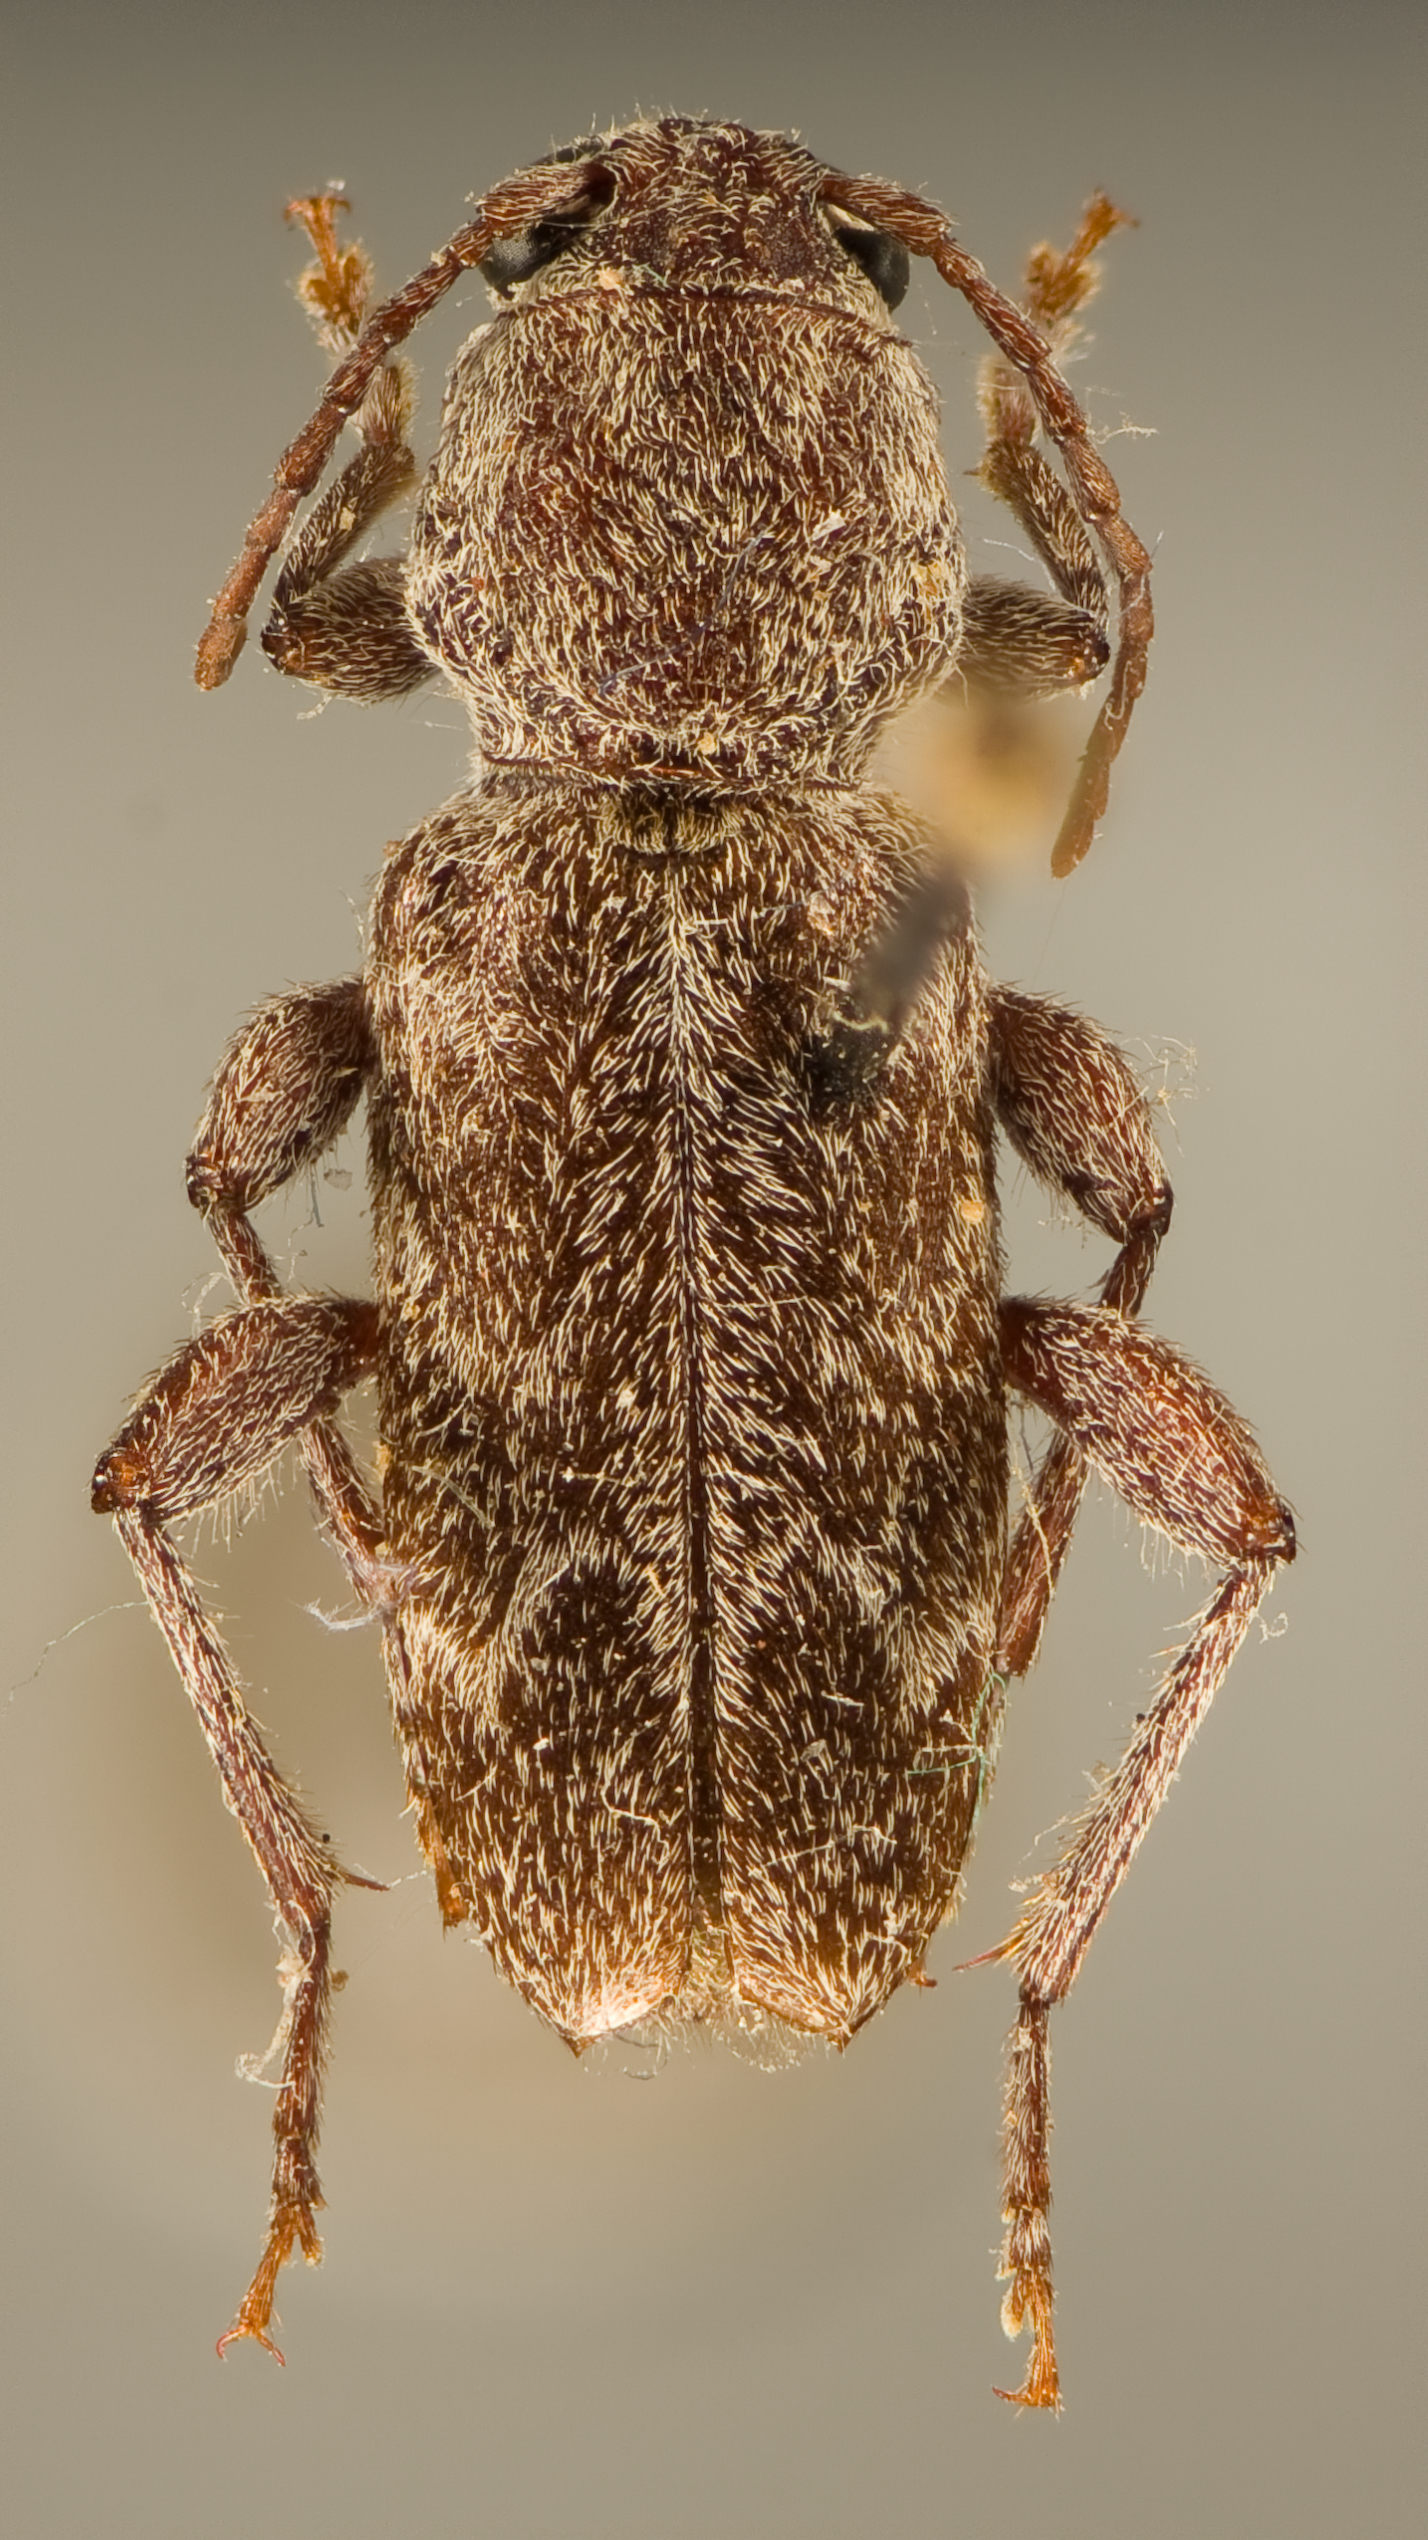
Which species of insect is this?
Xylotrechus hovorei
